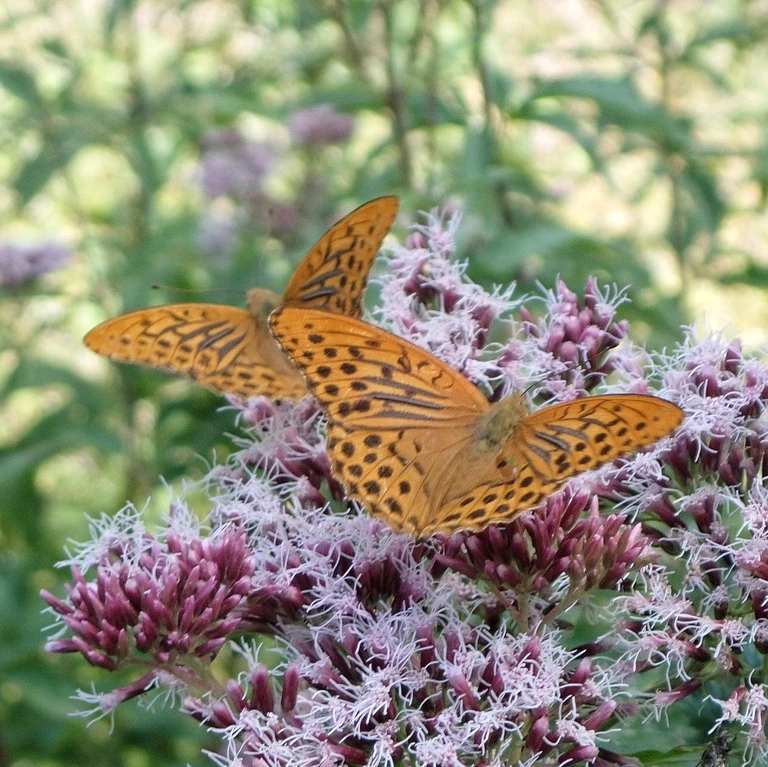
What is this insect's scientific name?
Argynnis paphia
